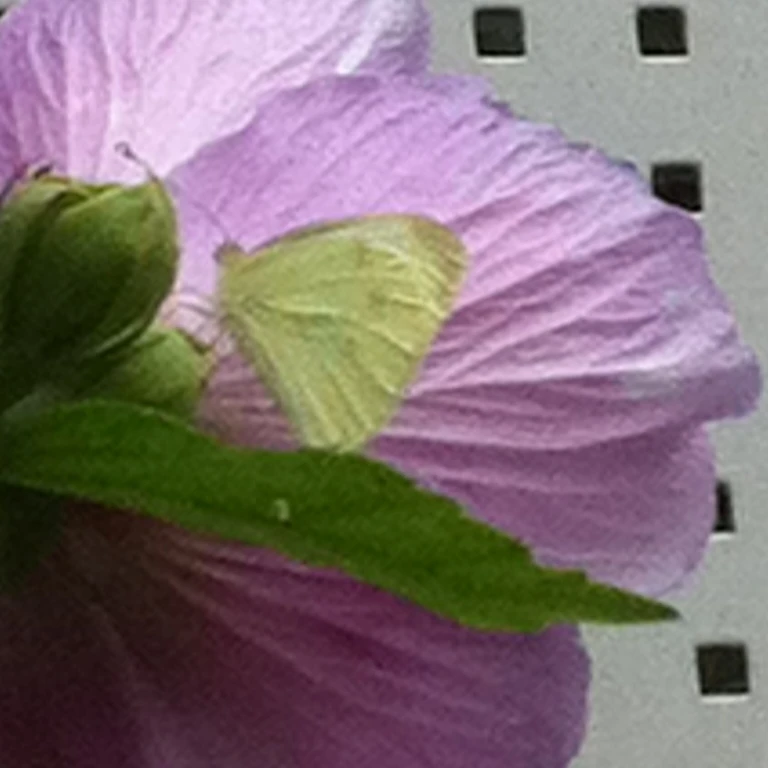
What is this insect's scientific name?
Pieris rapae
